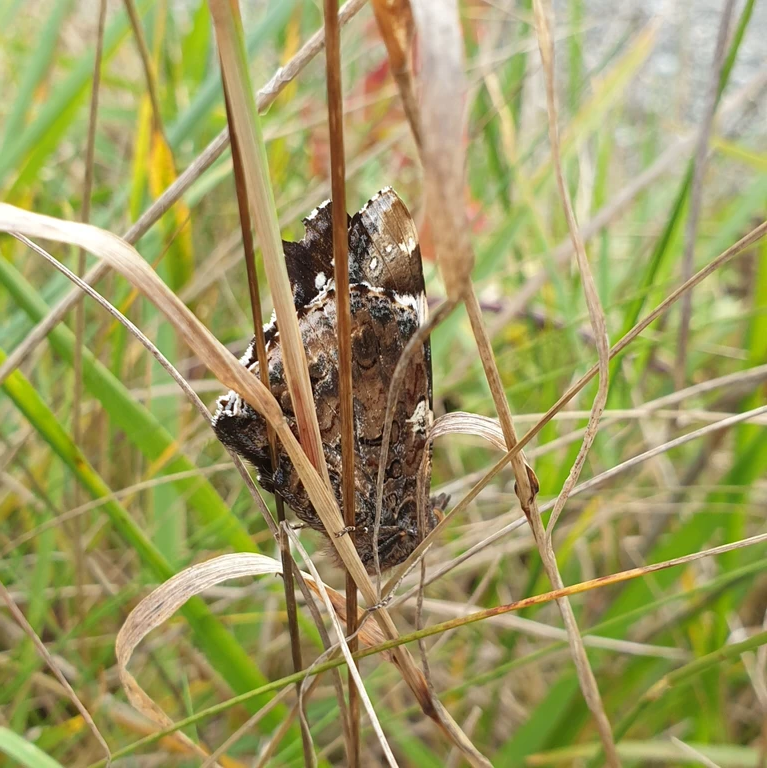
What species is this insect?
Vanessa atalanta
